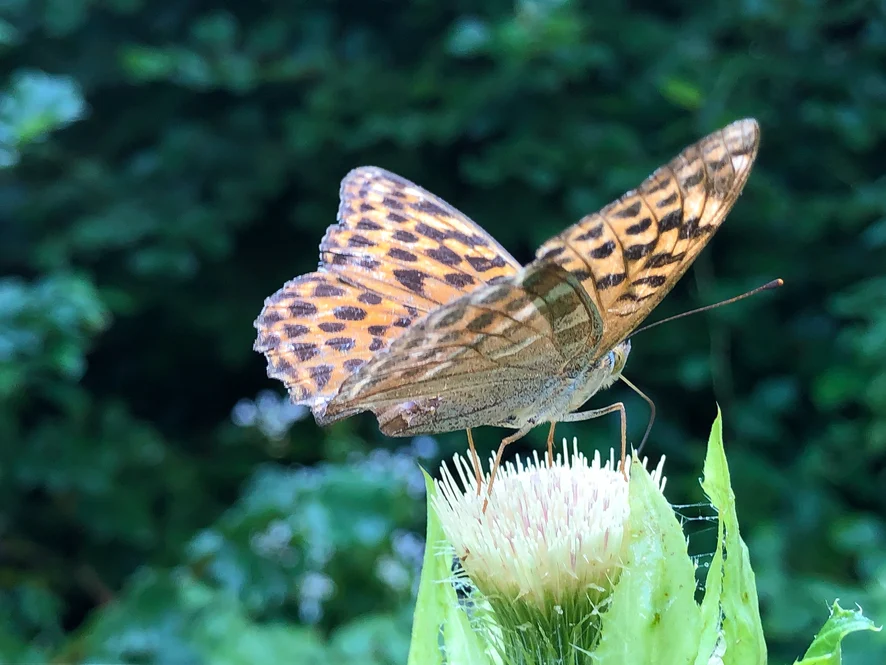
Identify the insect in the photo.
Argynnis paphia
